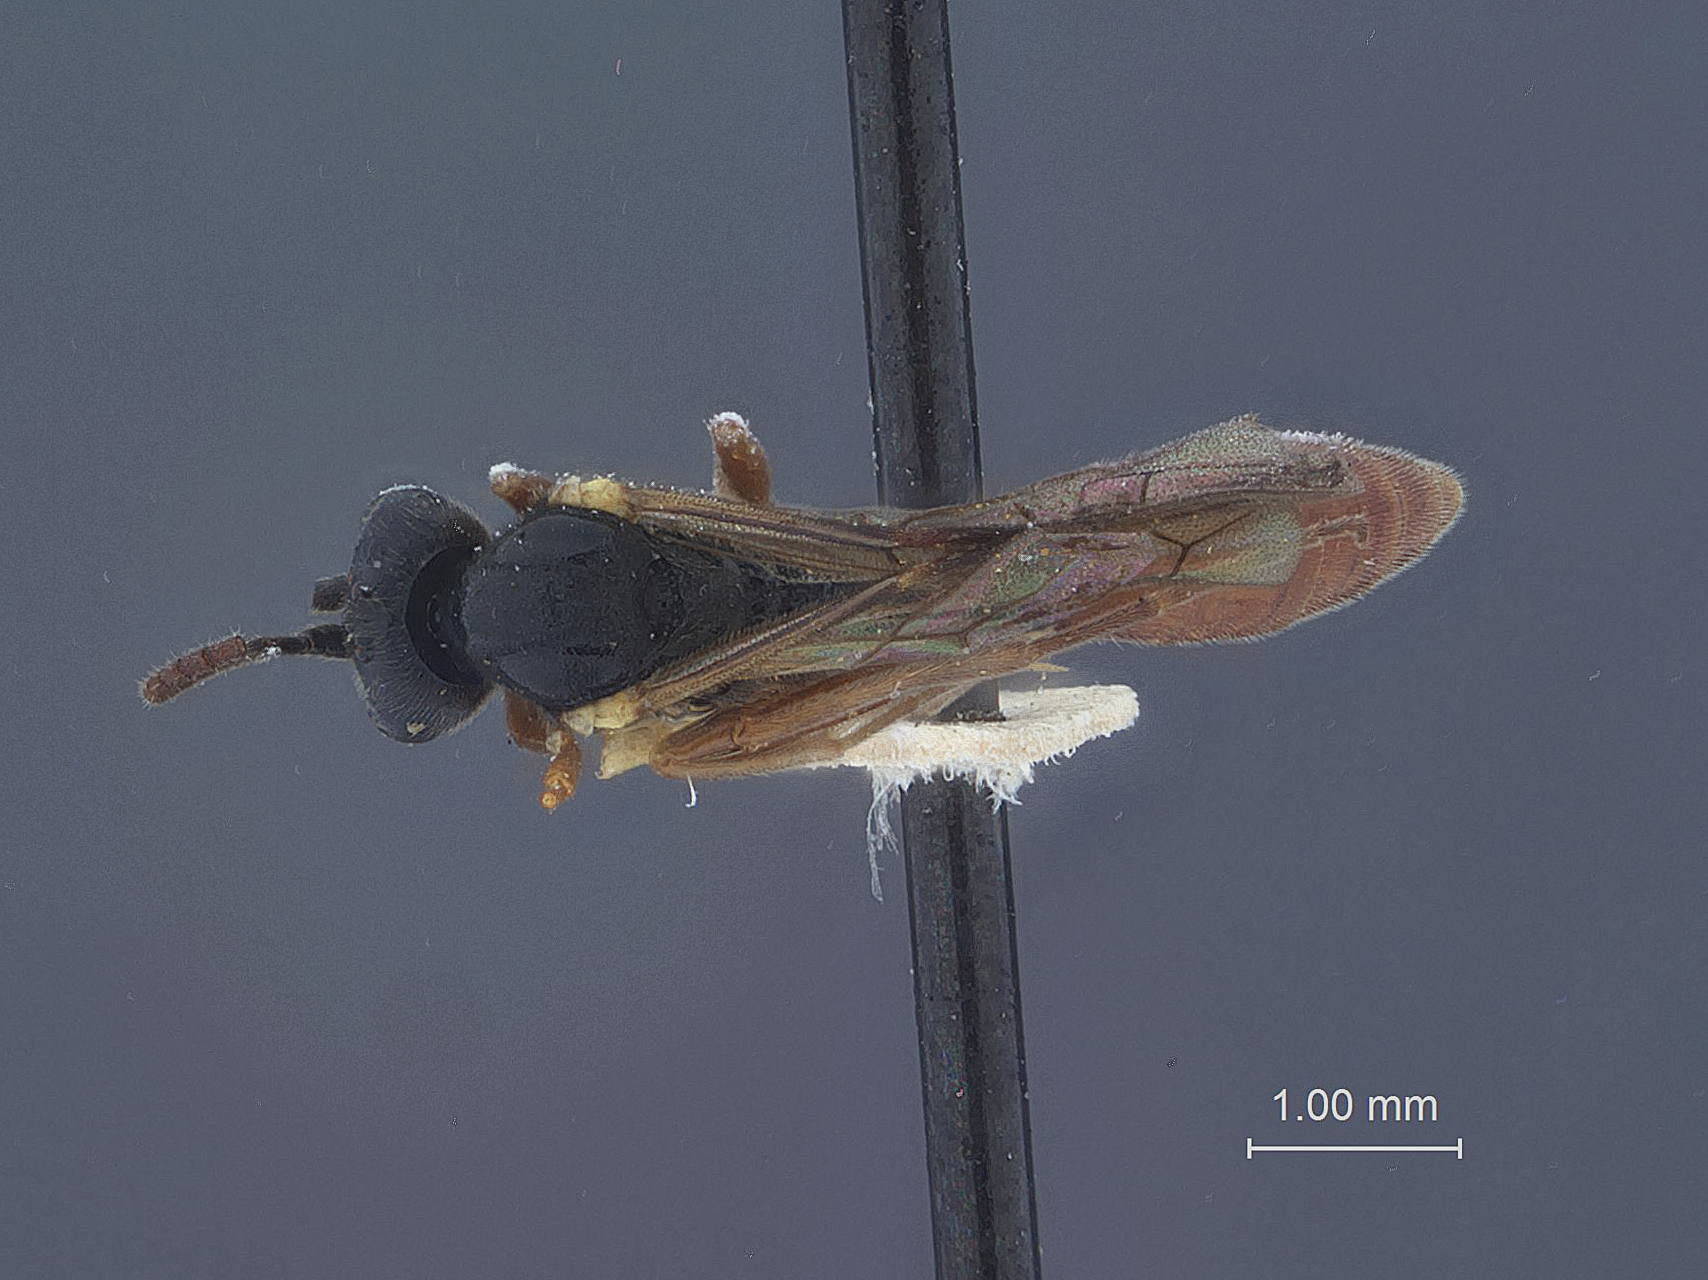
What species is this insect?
Syndipnus alaskensis
